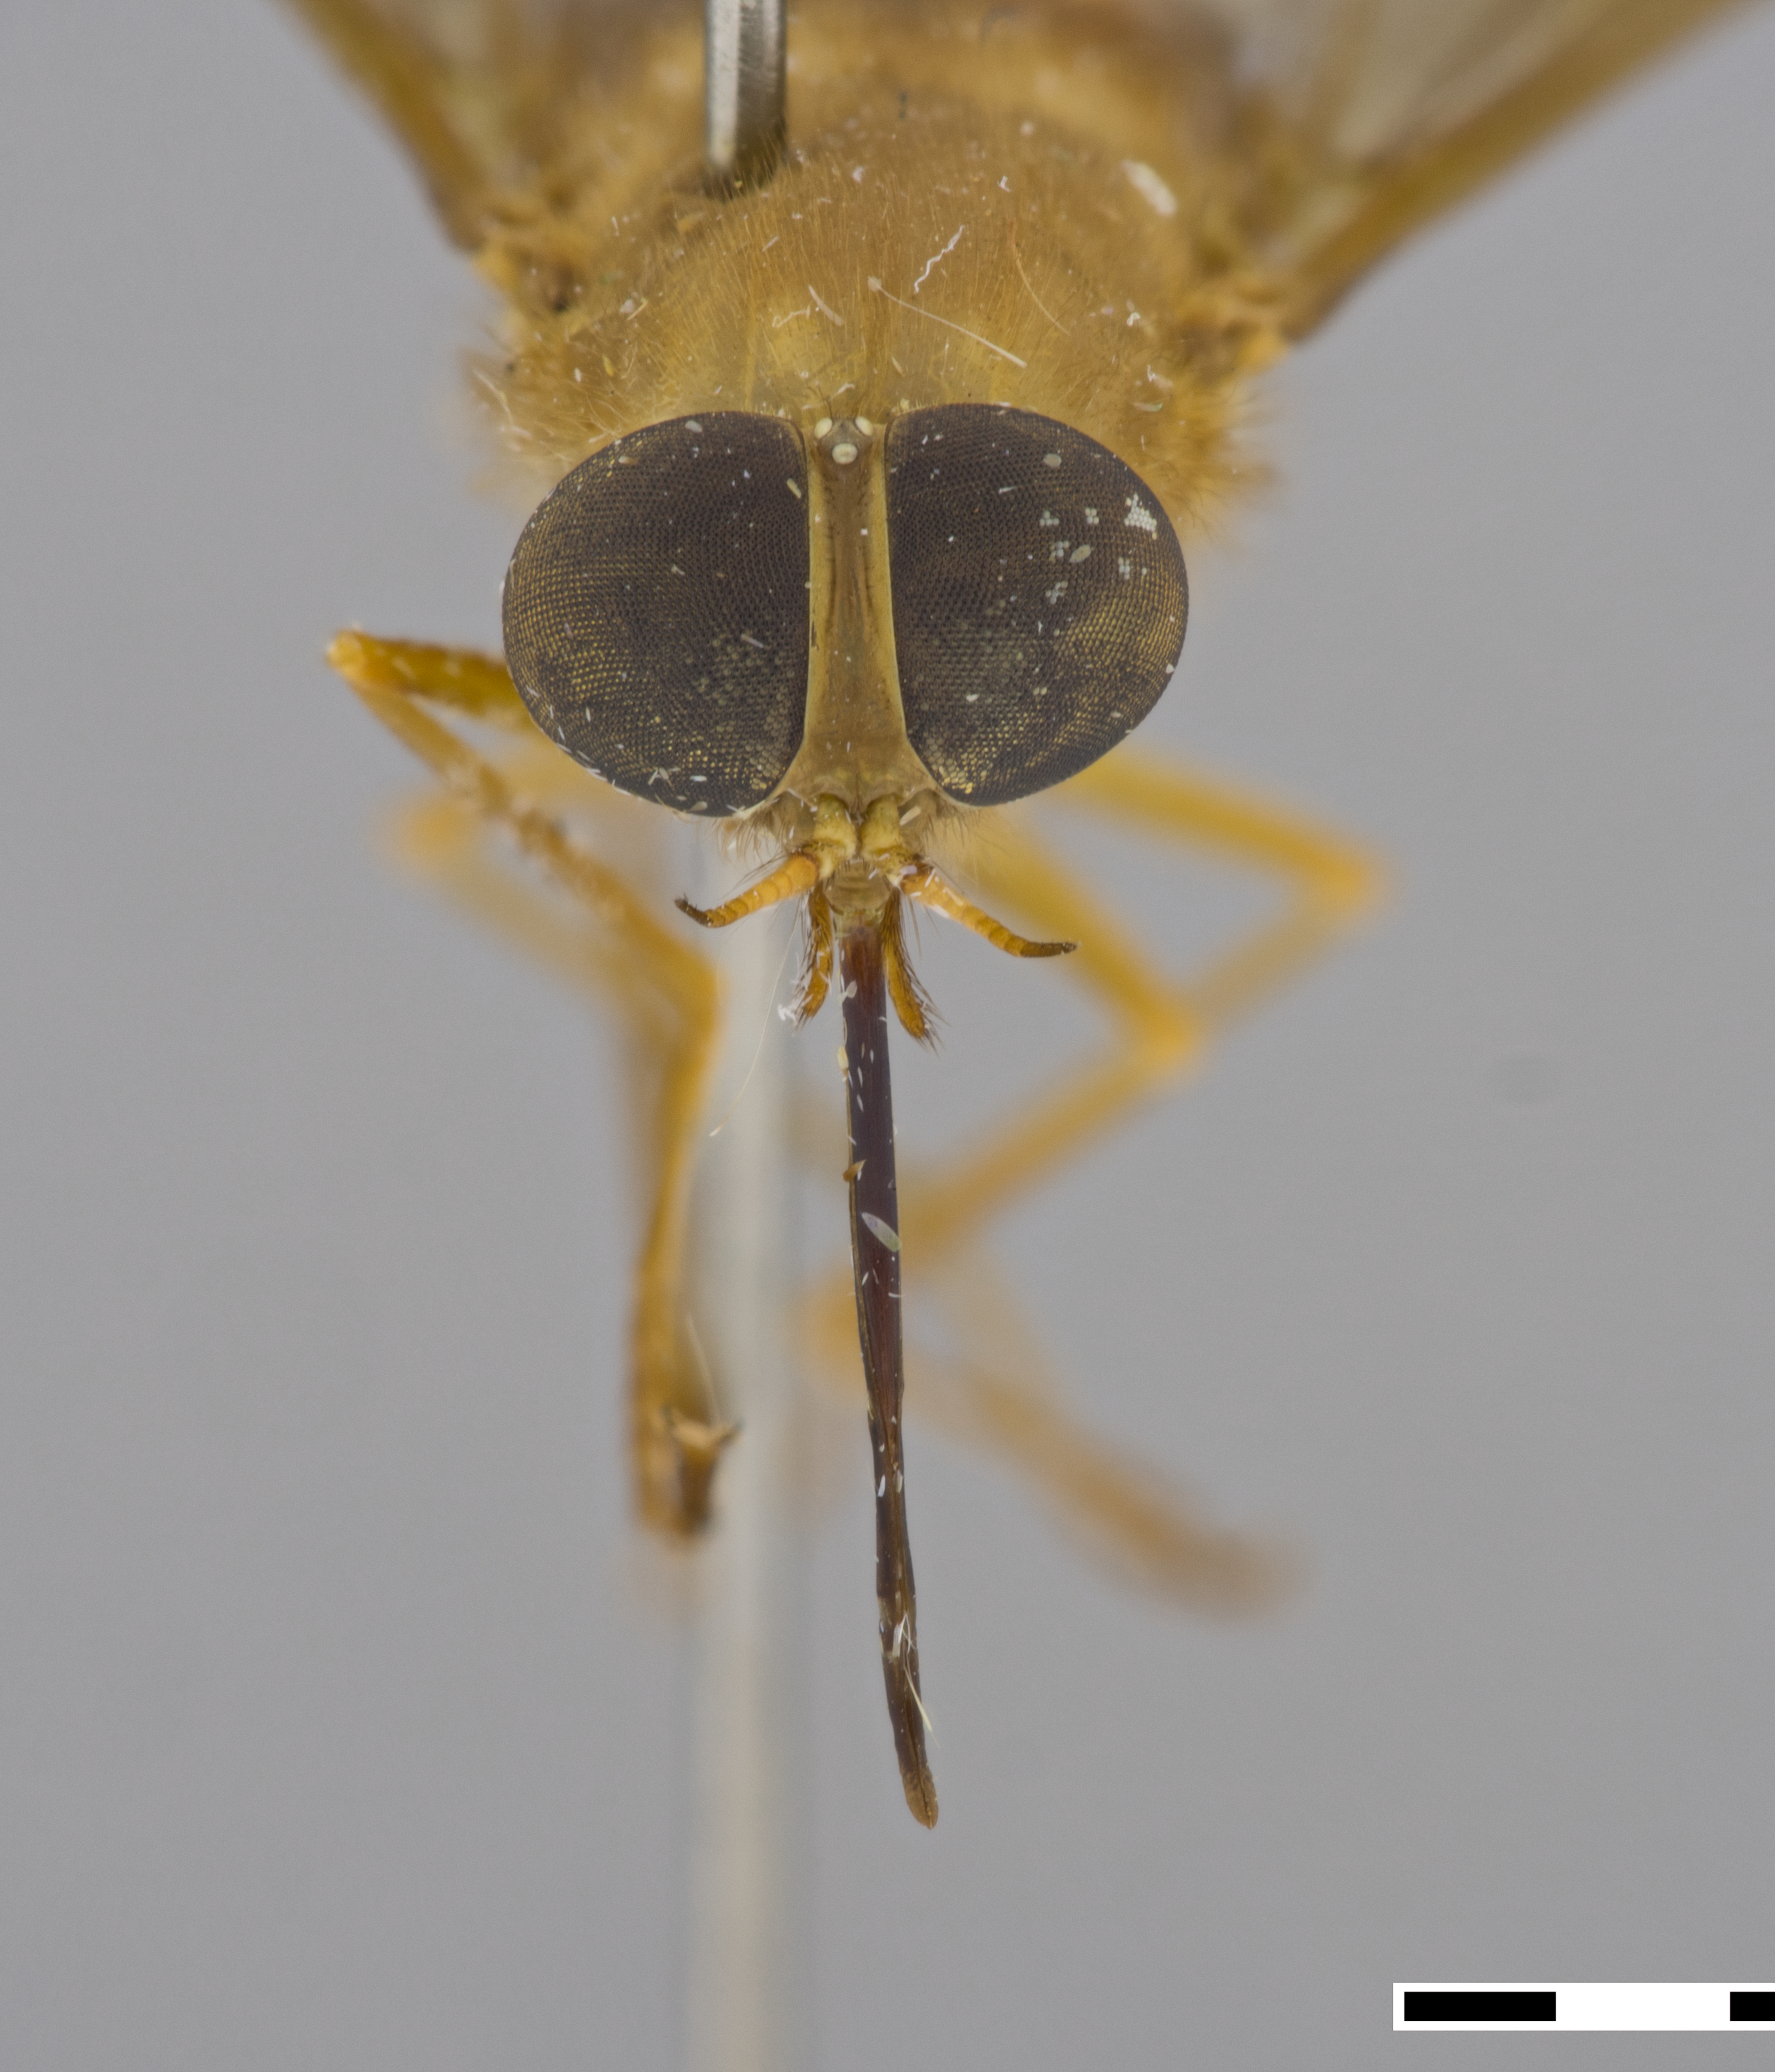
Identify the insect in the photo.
Mesopangonius philipi
